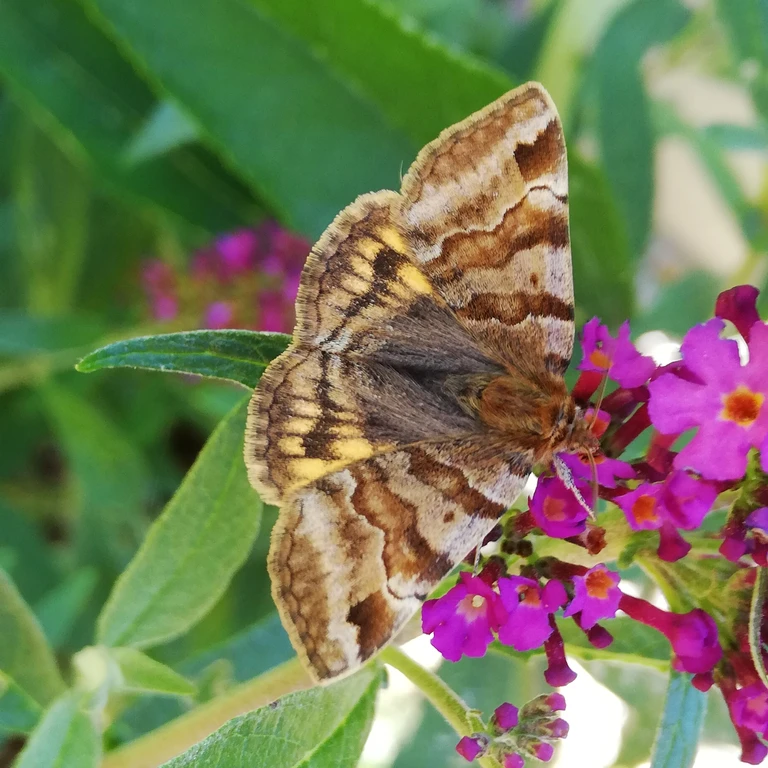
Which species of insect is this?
Euclidia glyphica
